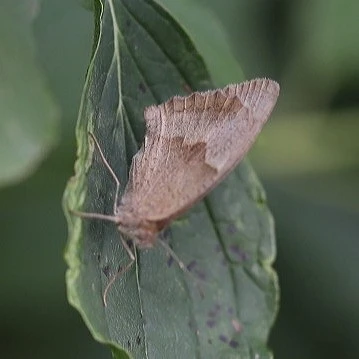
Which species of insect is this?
Maniola jurtina
